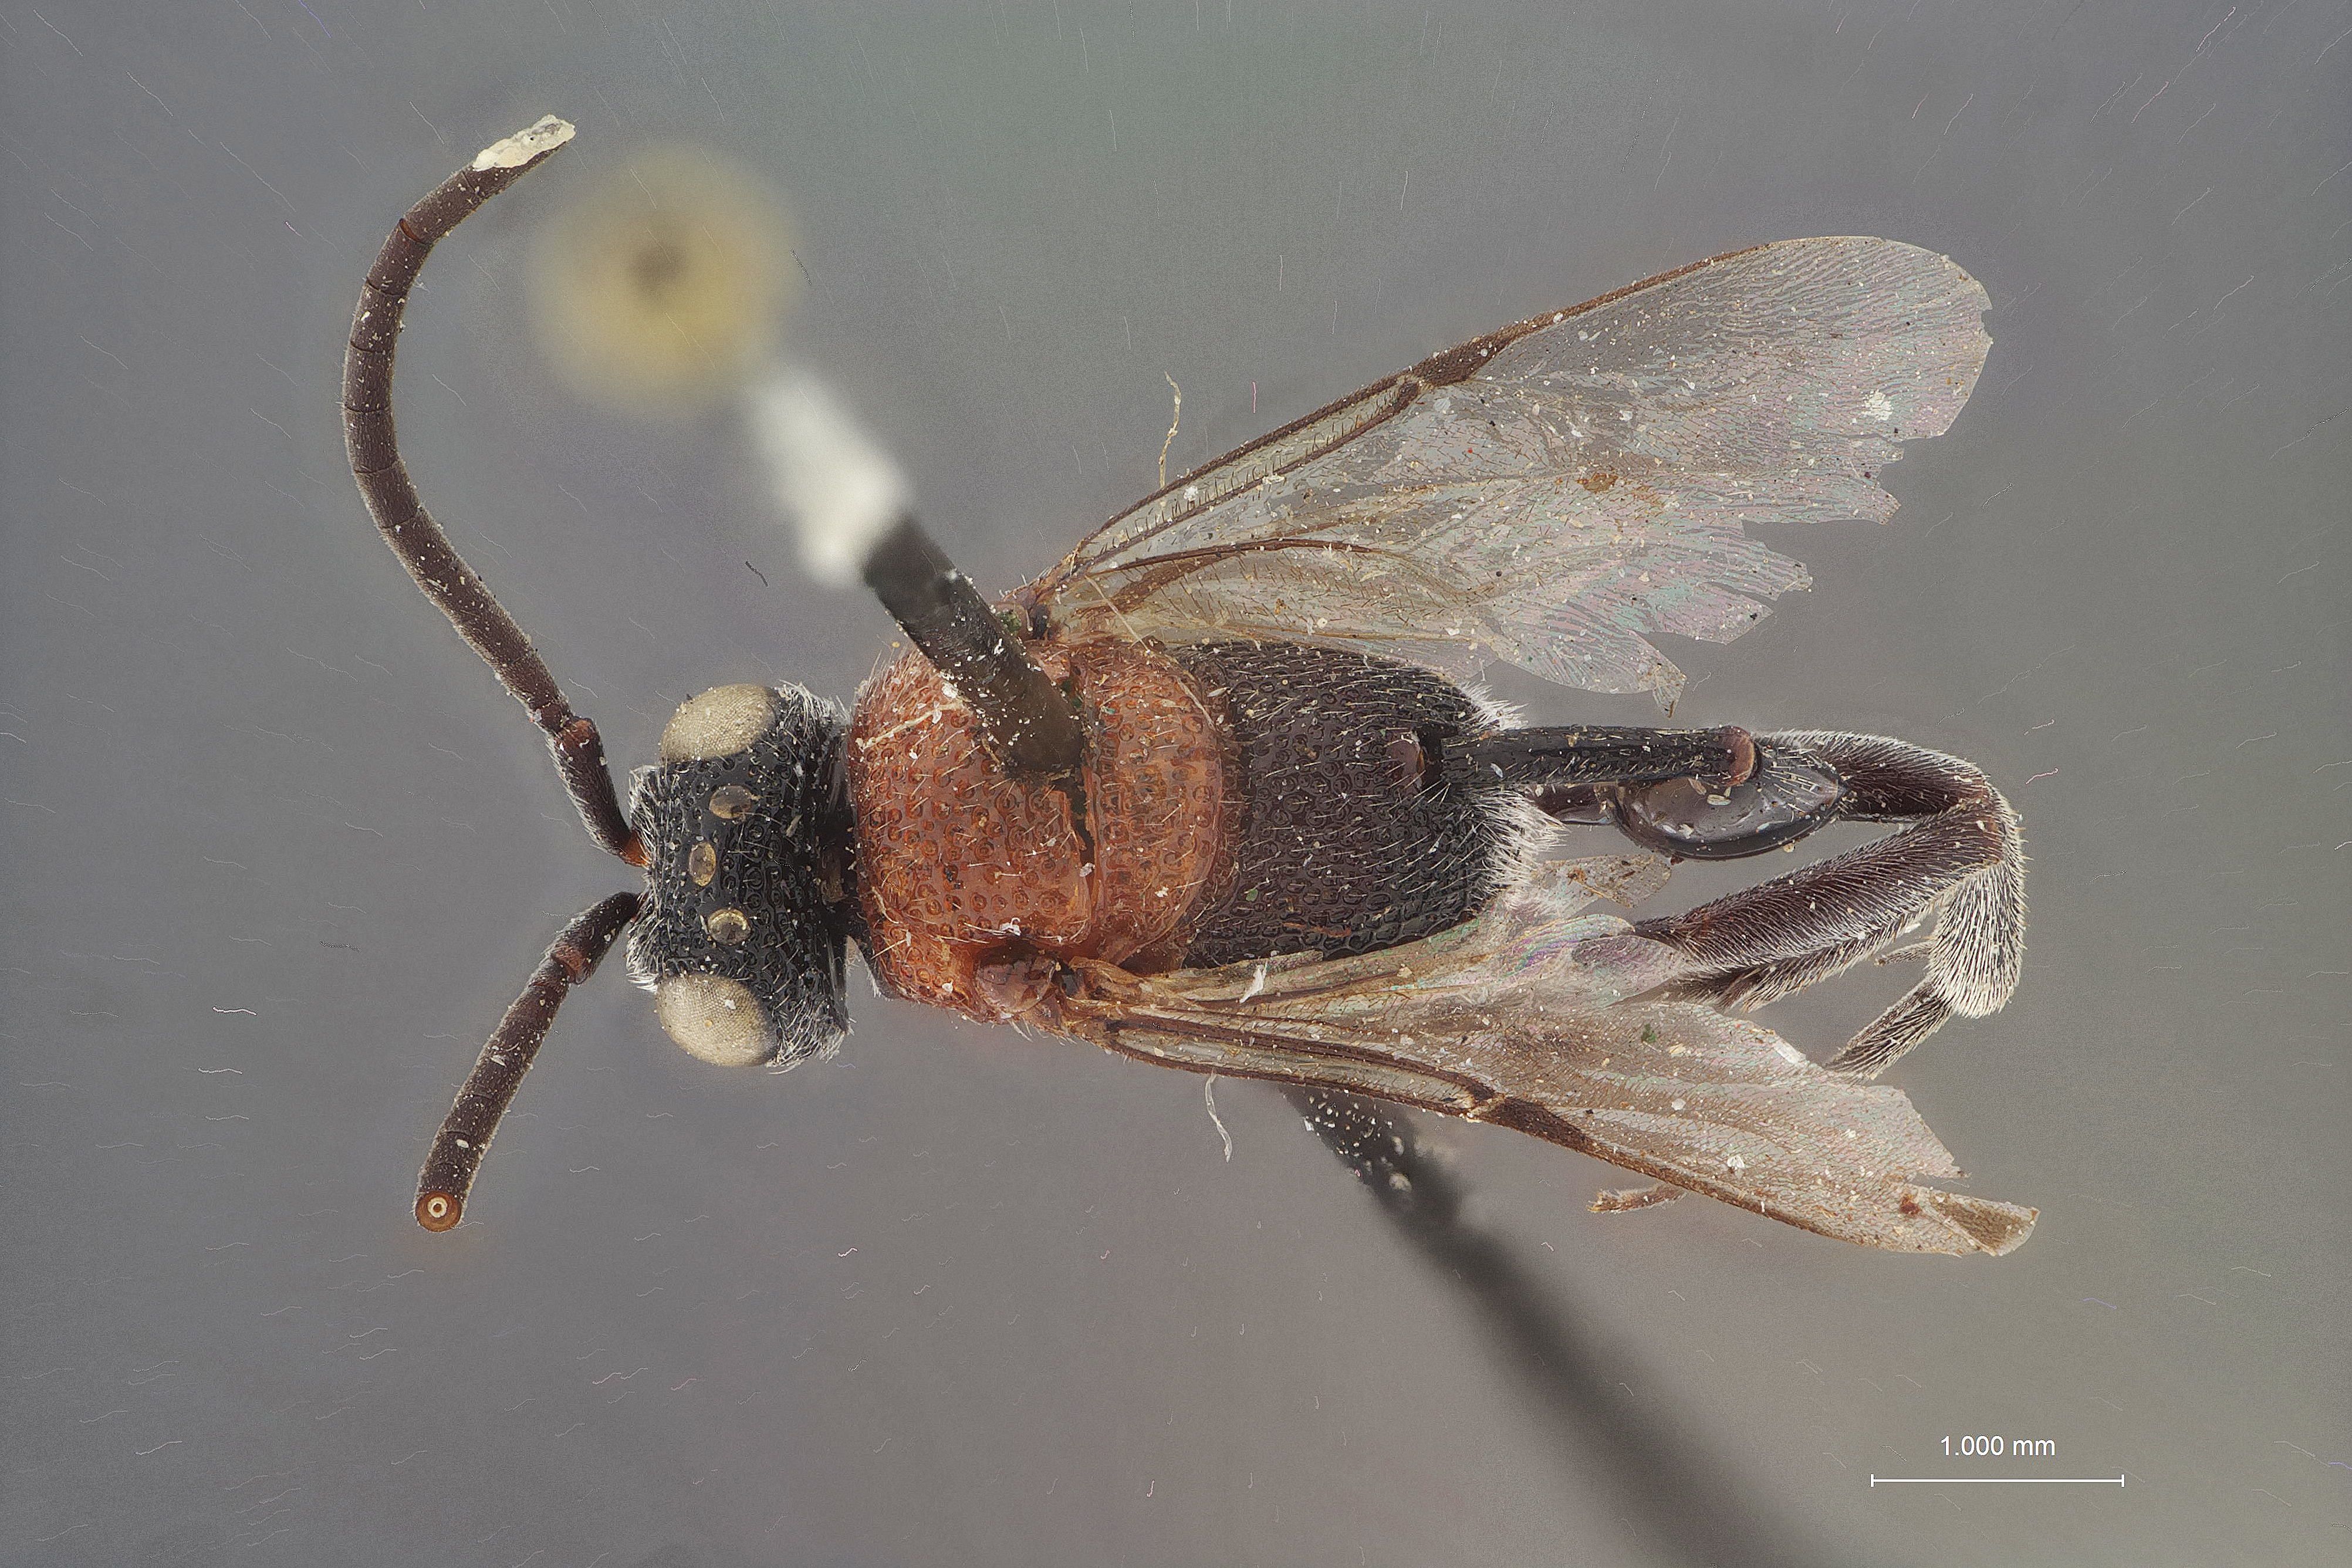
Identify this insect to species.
Hyptia prosetethetra
